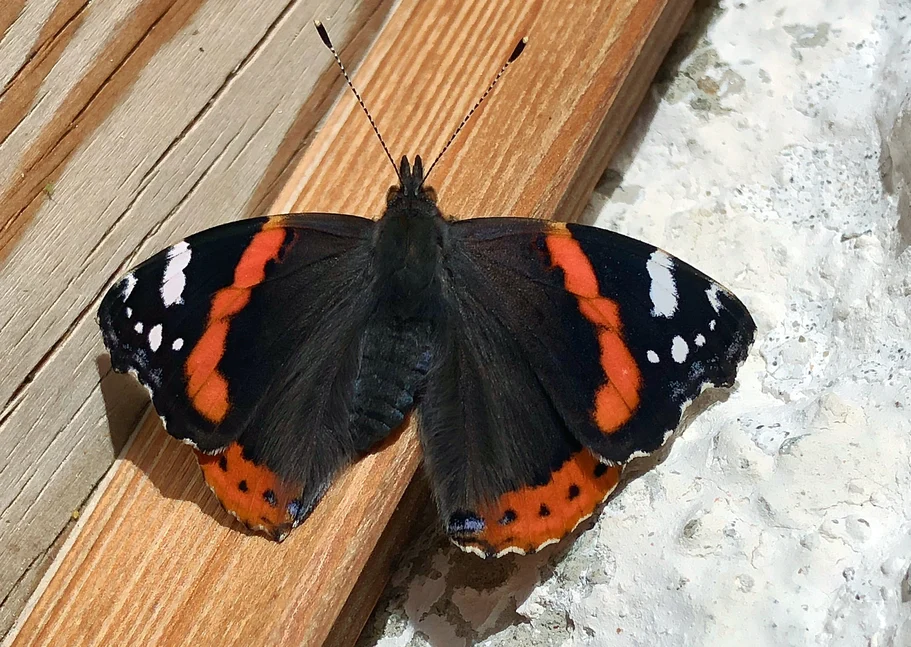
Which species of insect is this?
Vanessa atalanta
